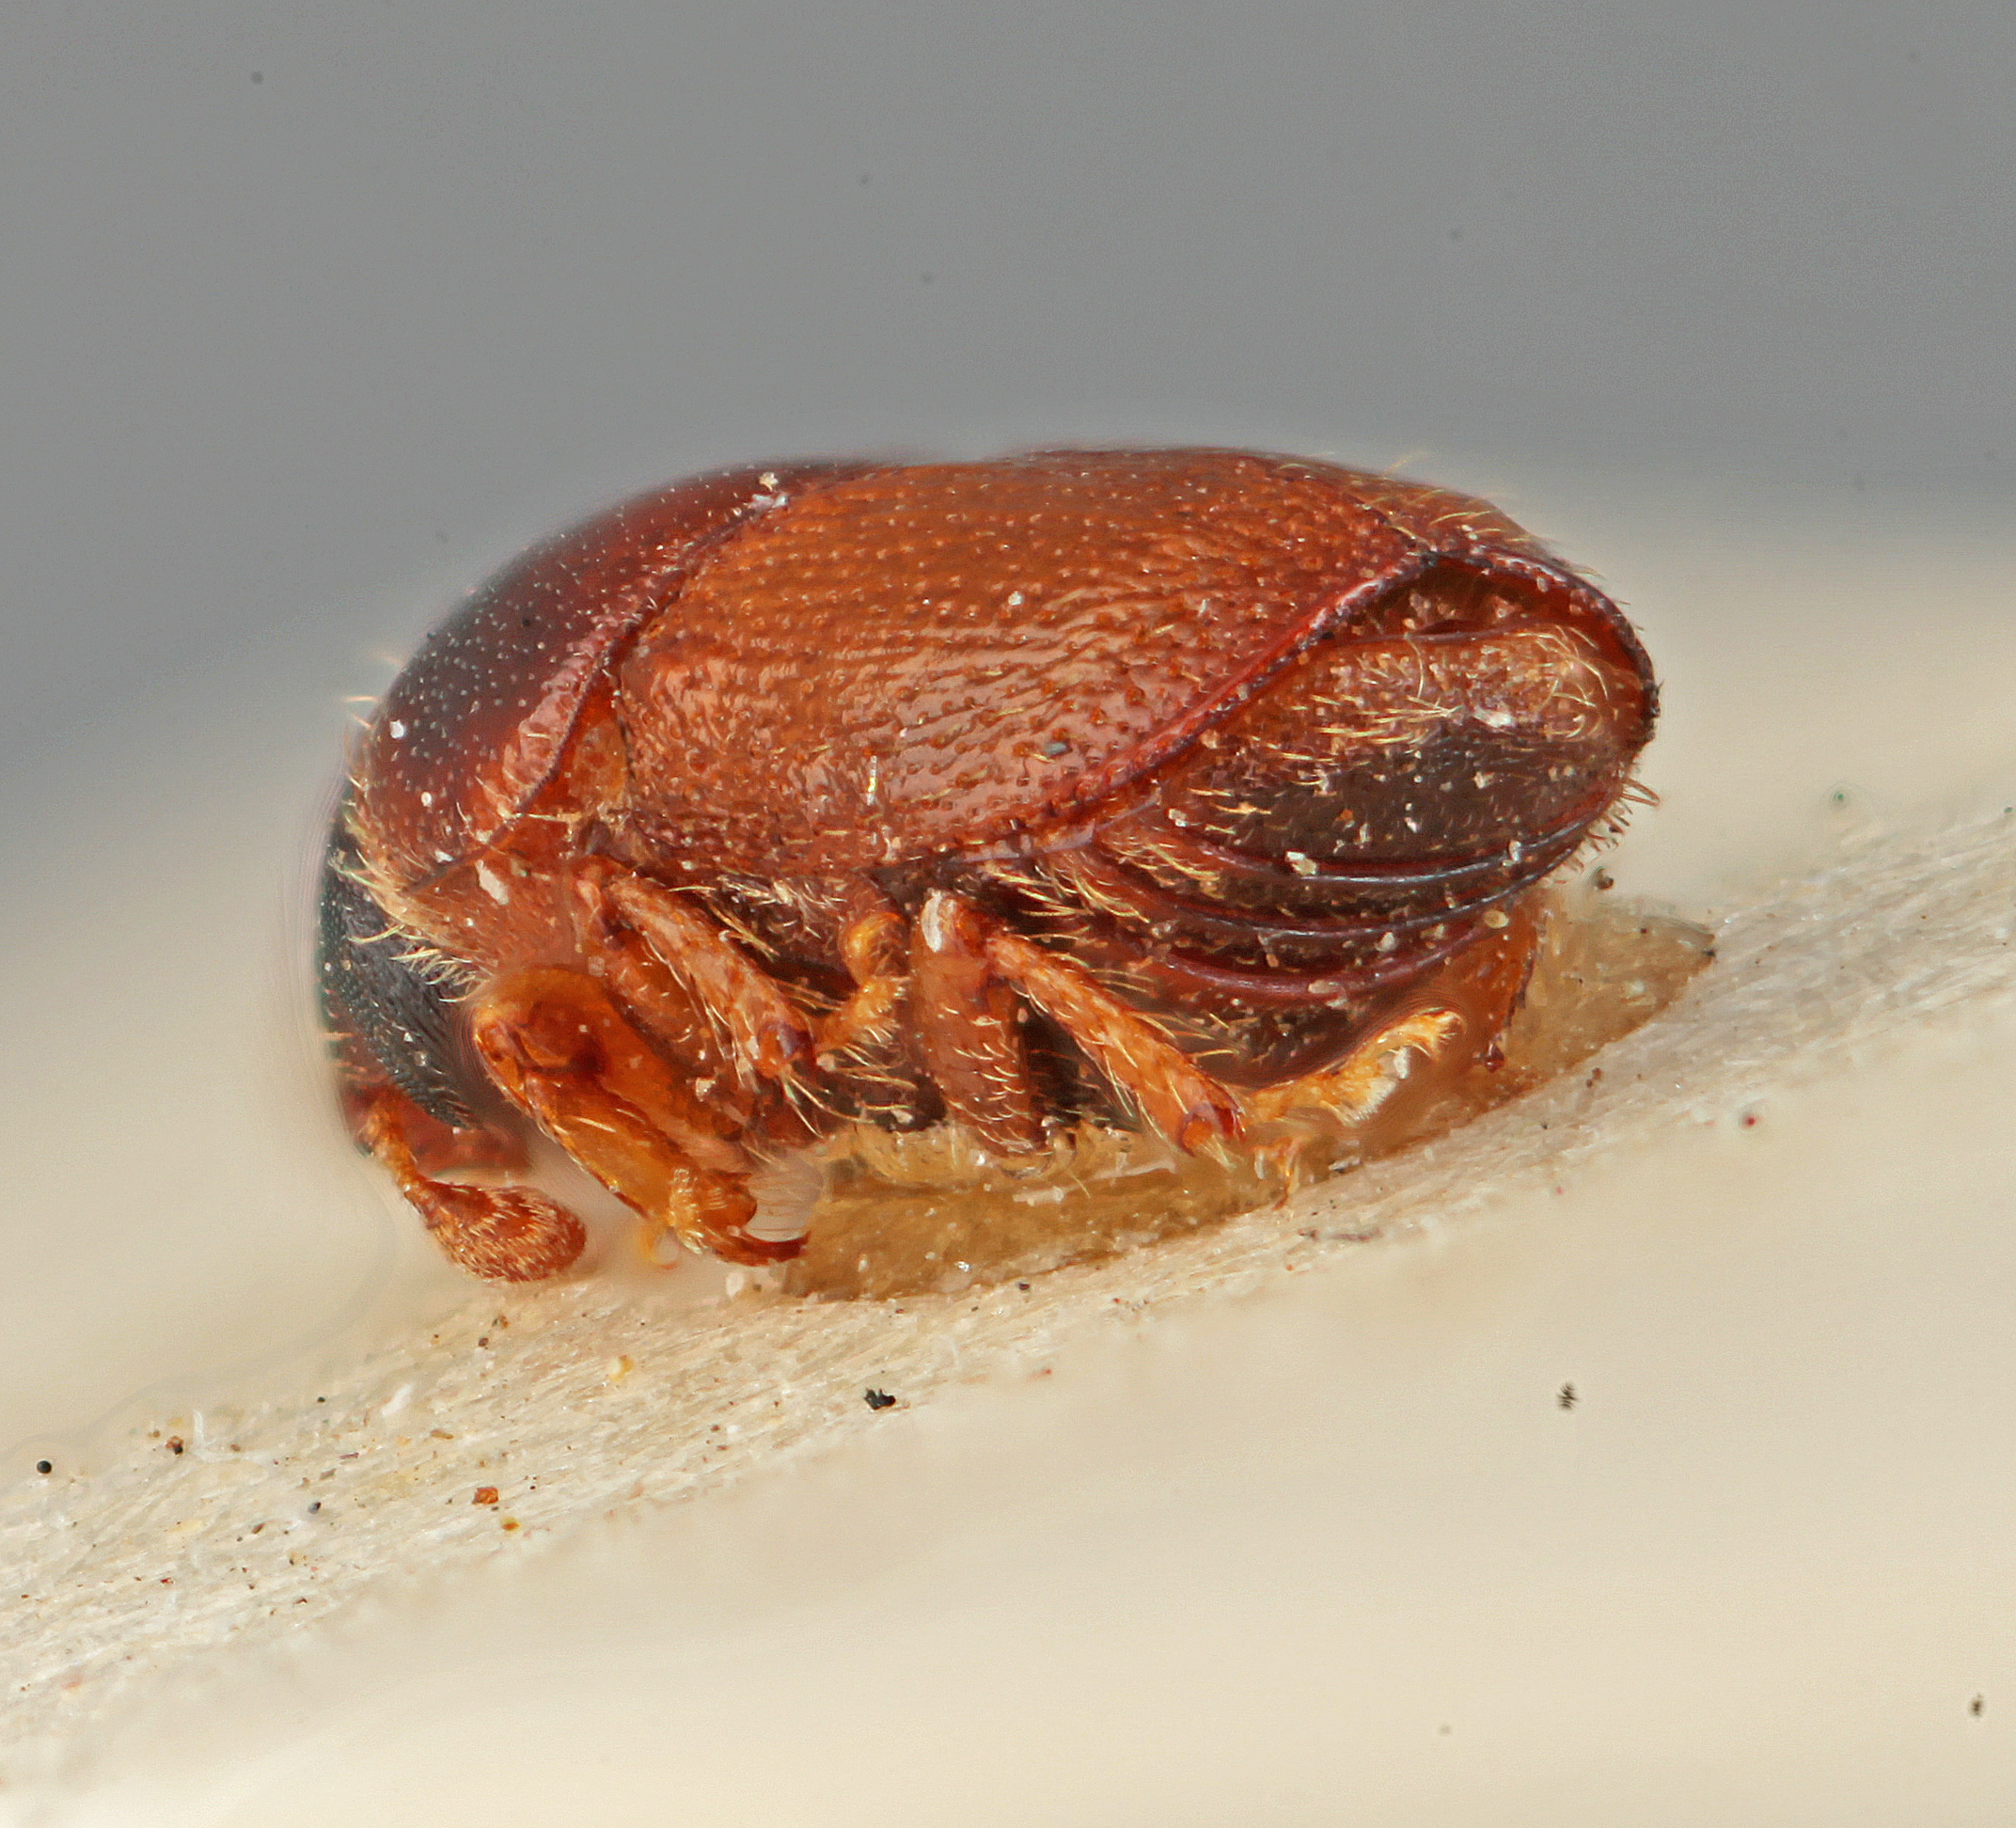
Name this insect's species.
Scolytus bicallosus
